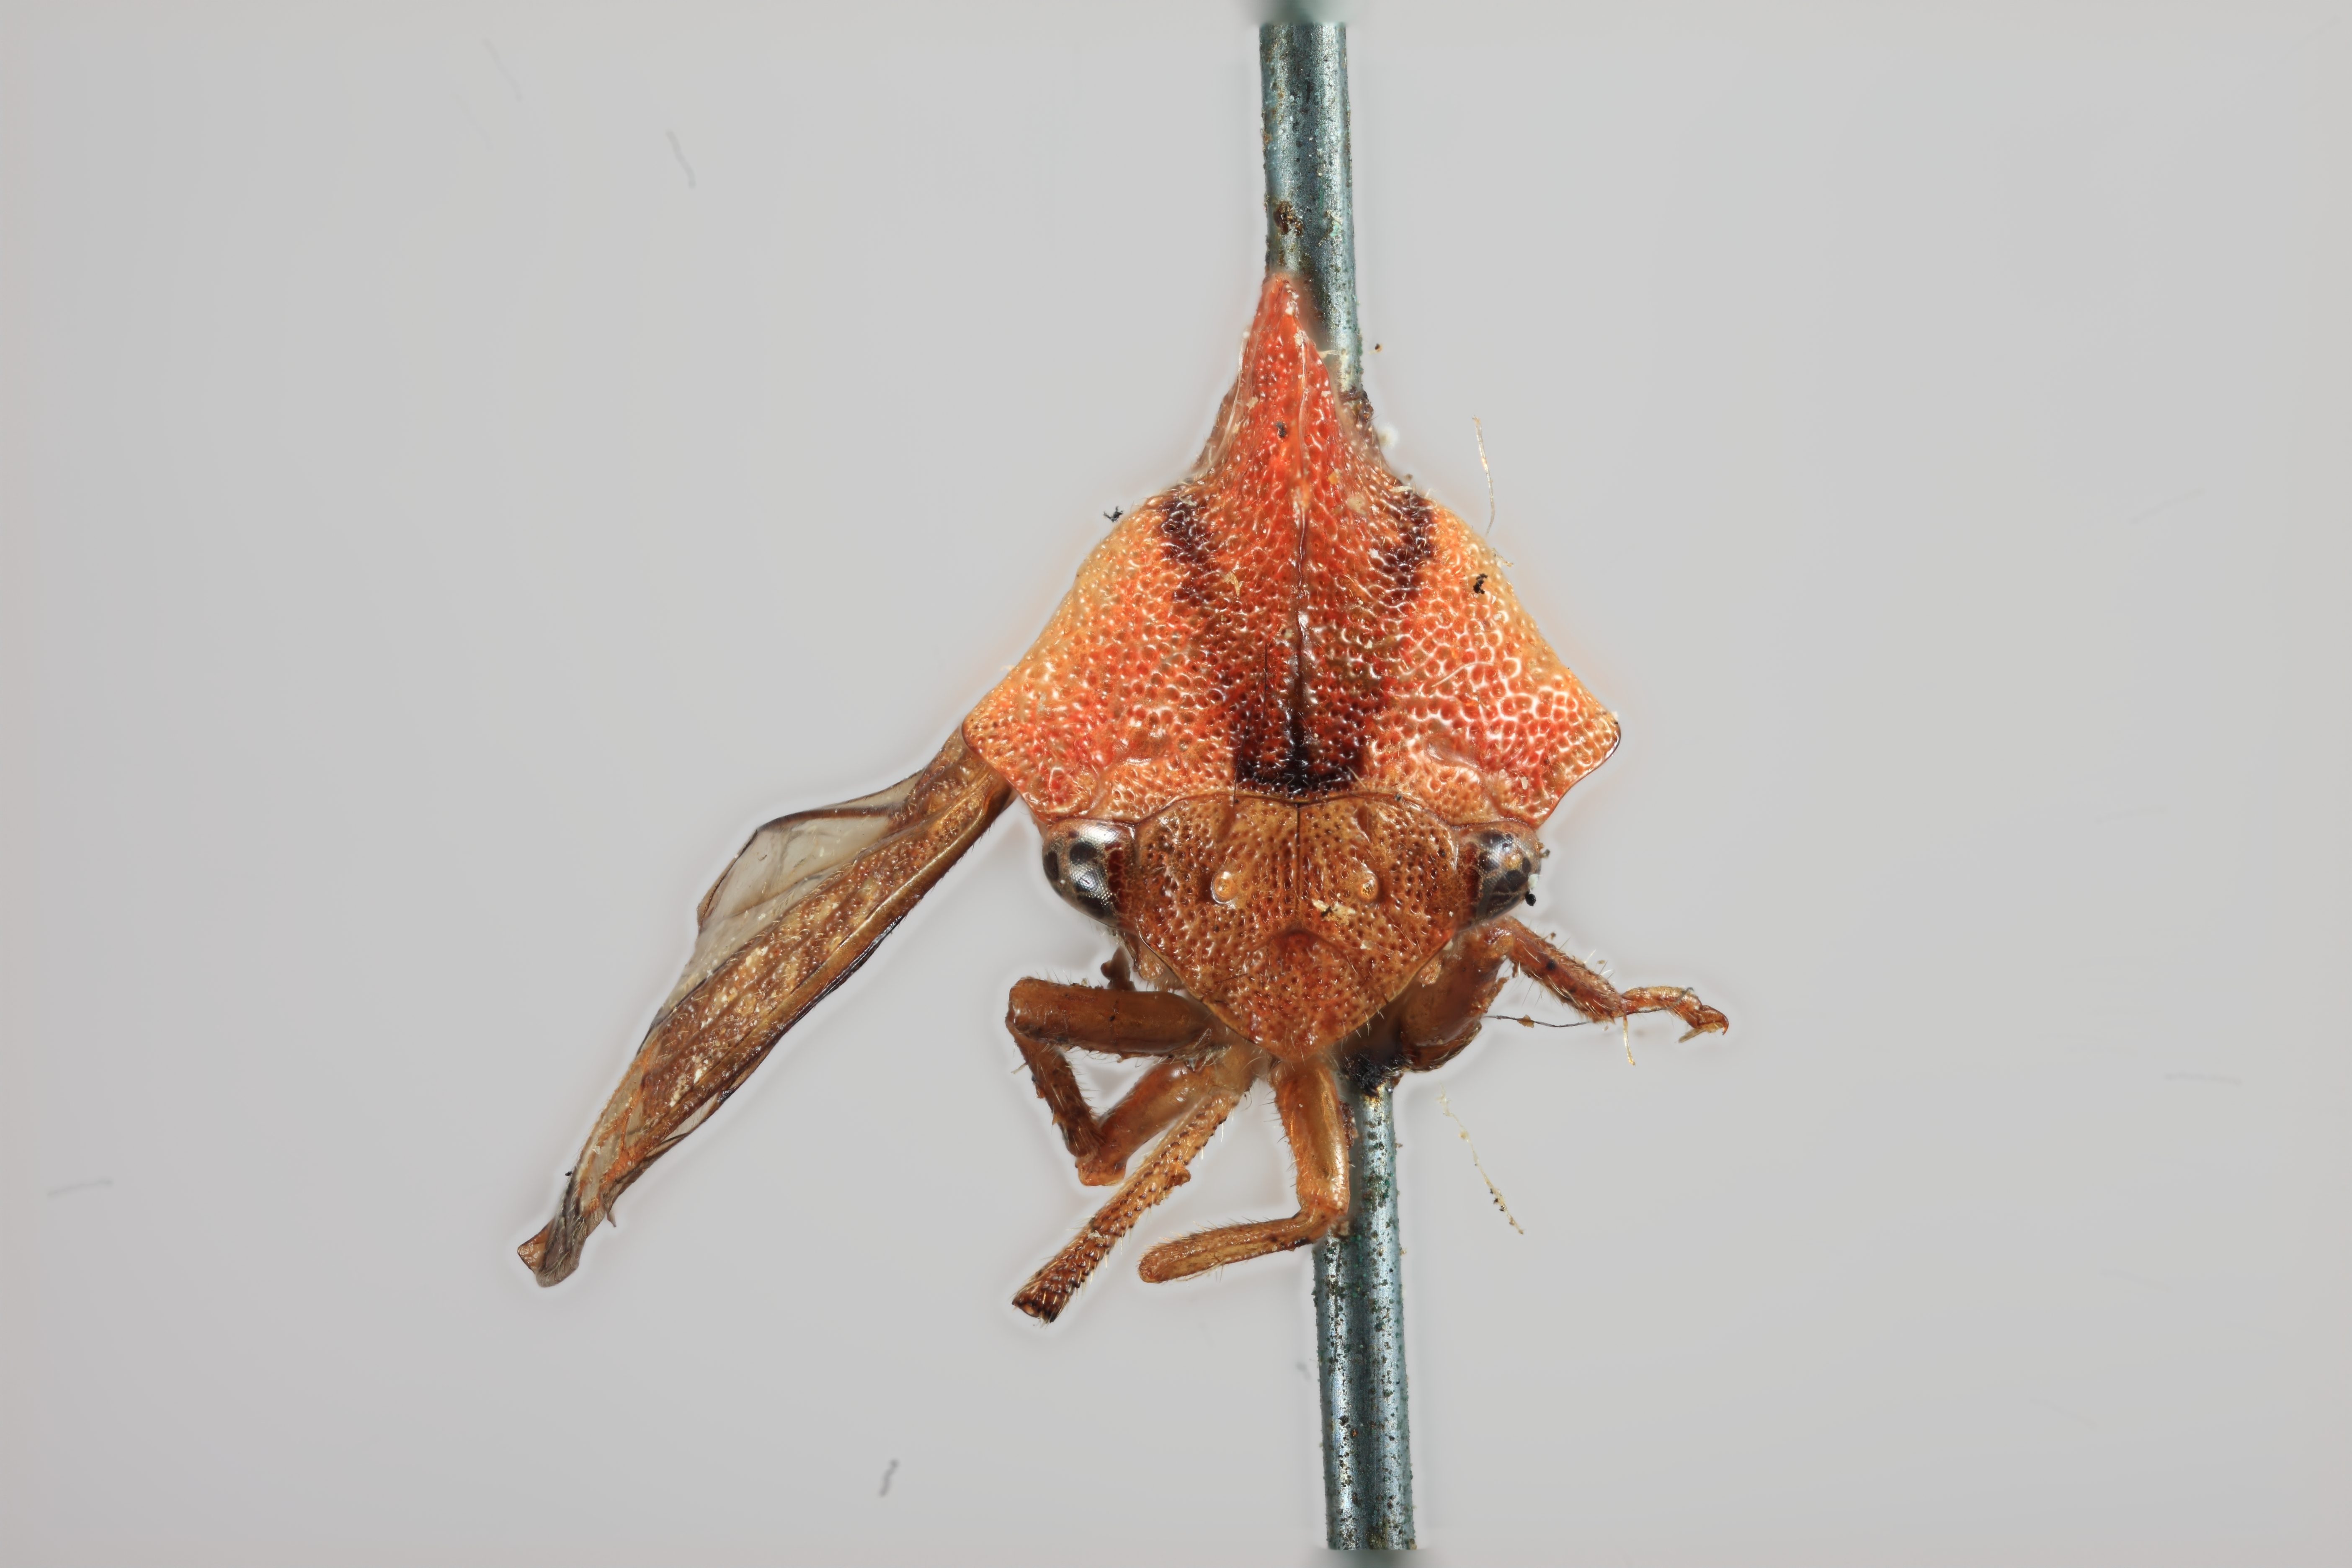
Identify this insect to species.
Membracidoidea rubridorsa
